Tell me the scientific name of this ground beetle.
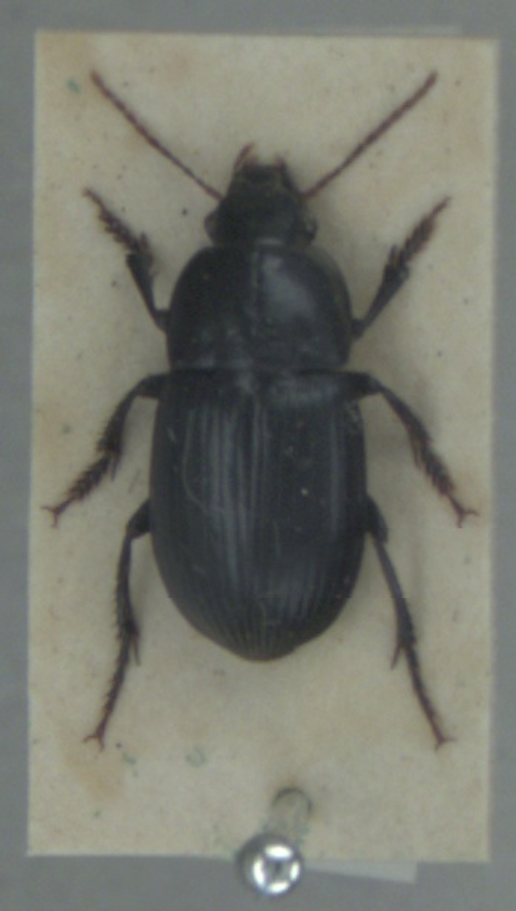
Harpalus serripes
